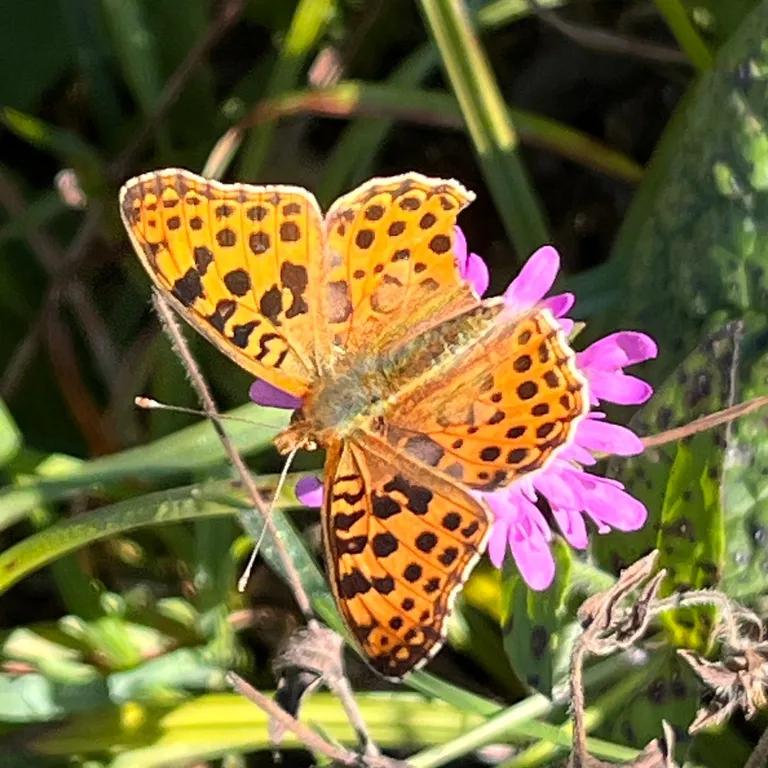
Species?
Issoria lathonia
